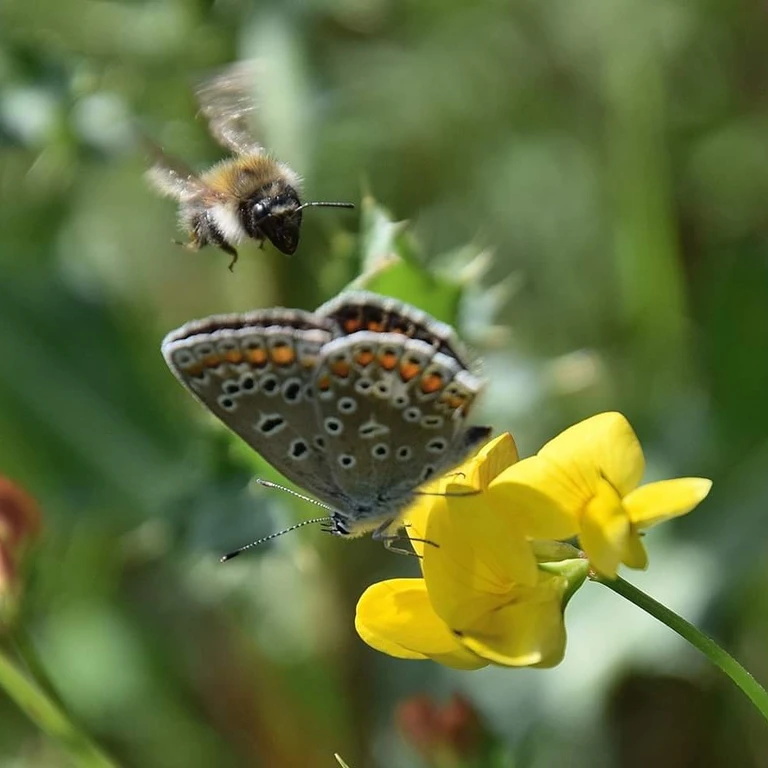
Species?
Polyommatus icarus
